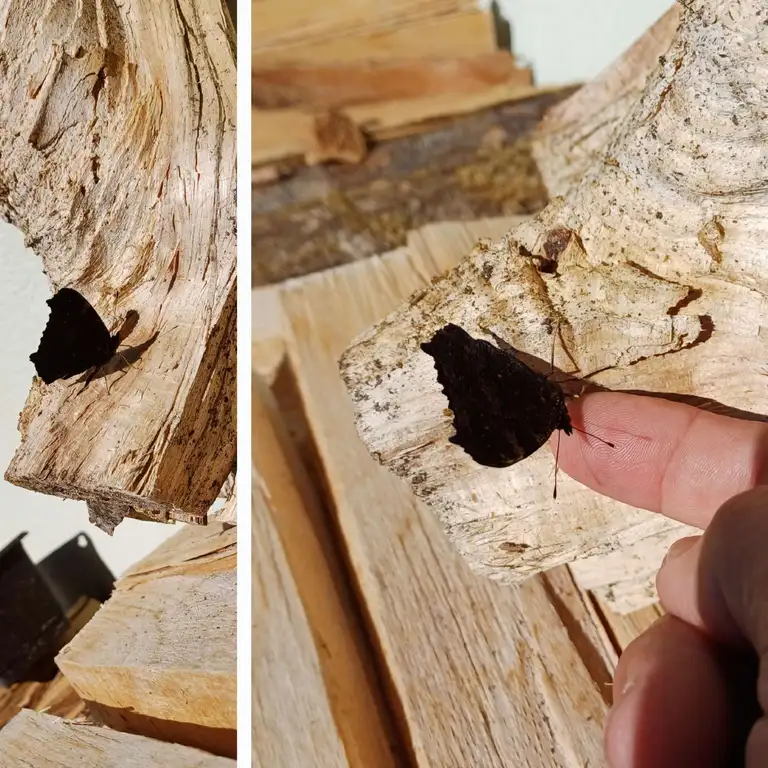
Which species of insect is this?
Aglais io
